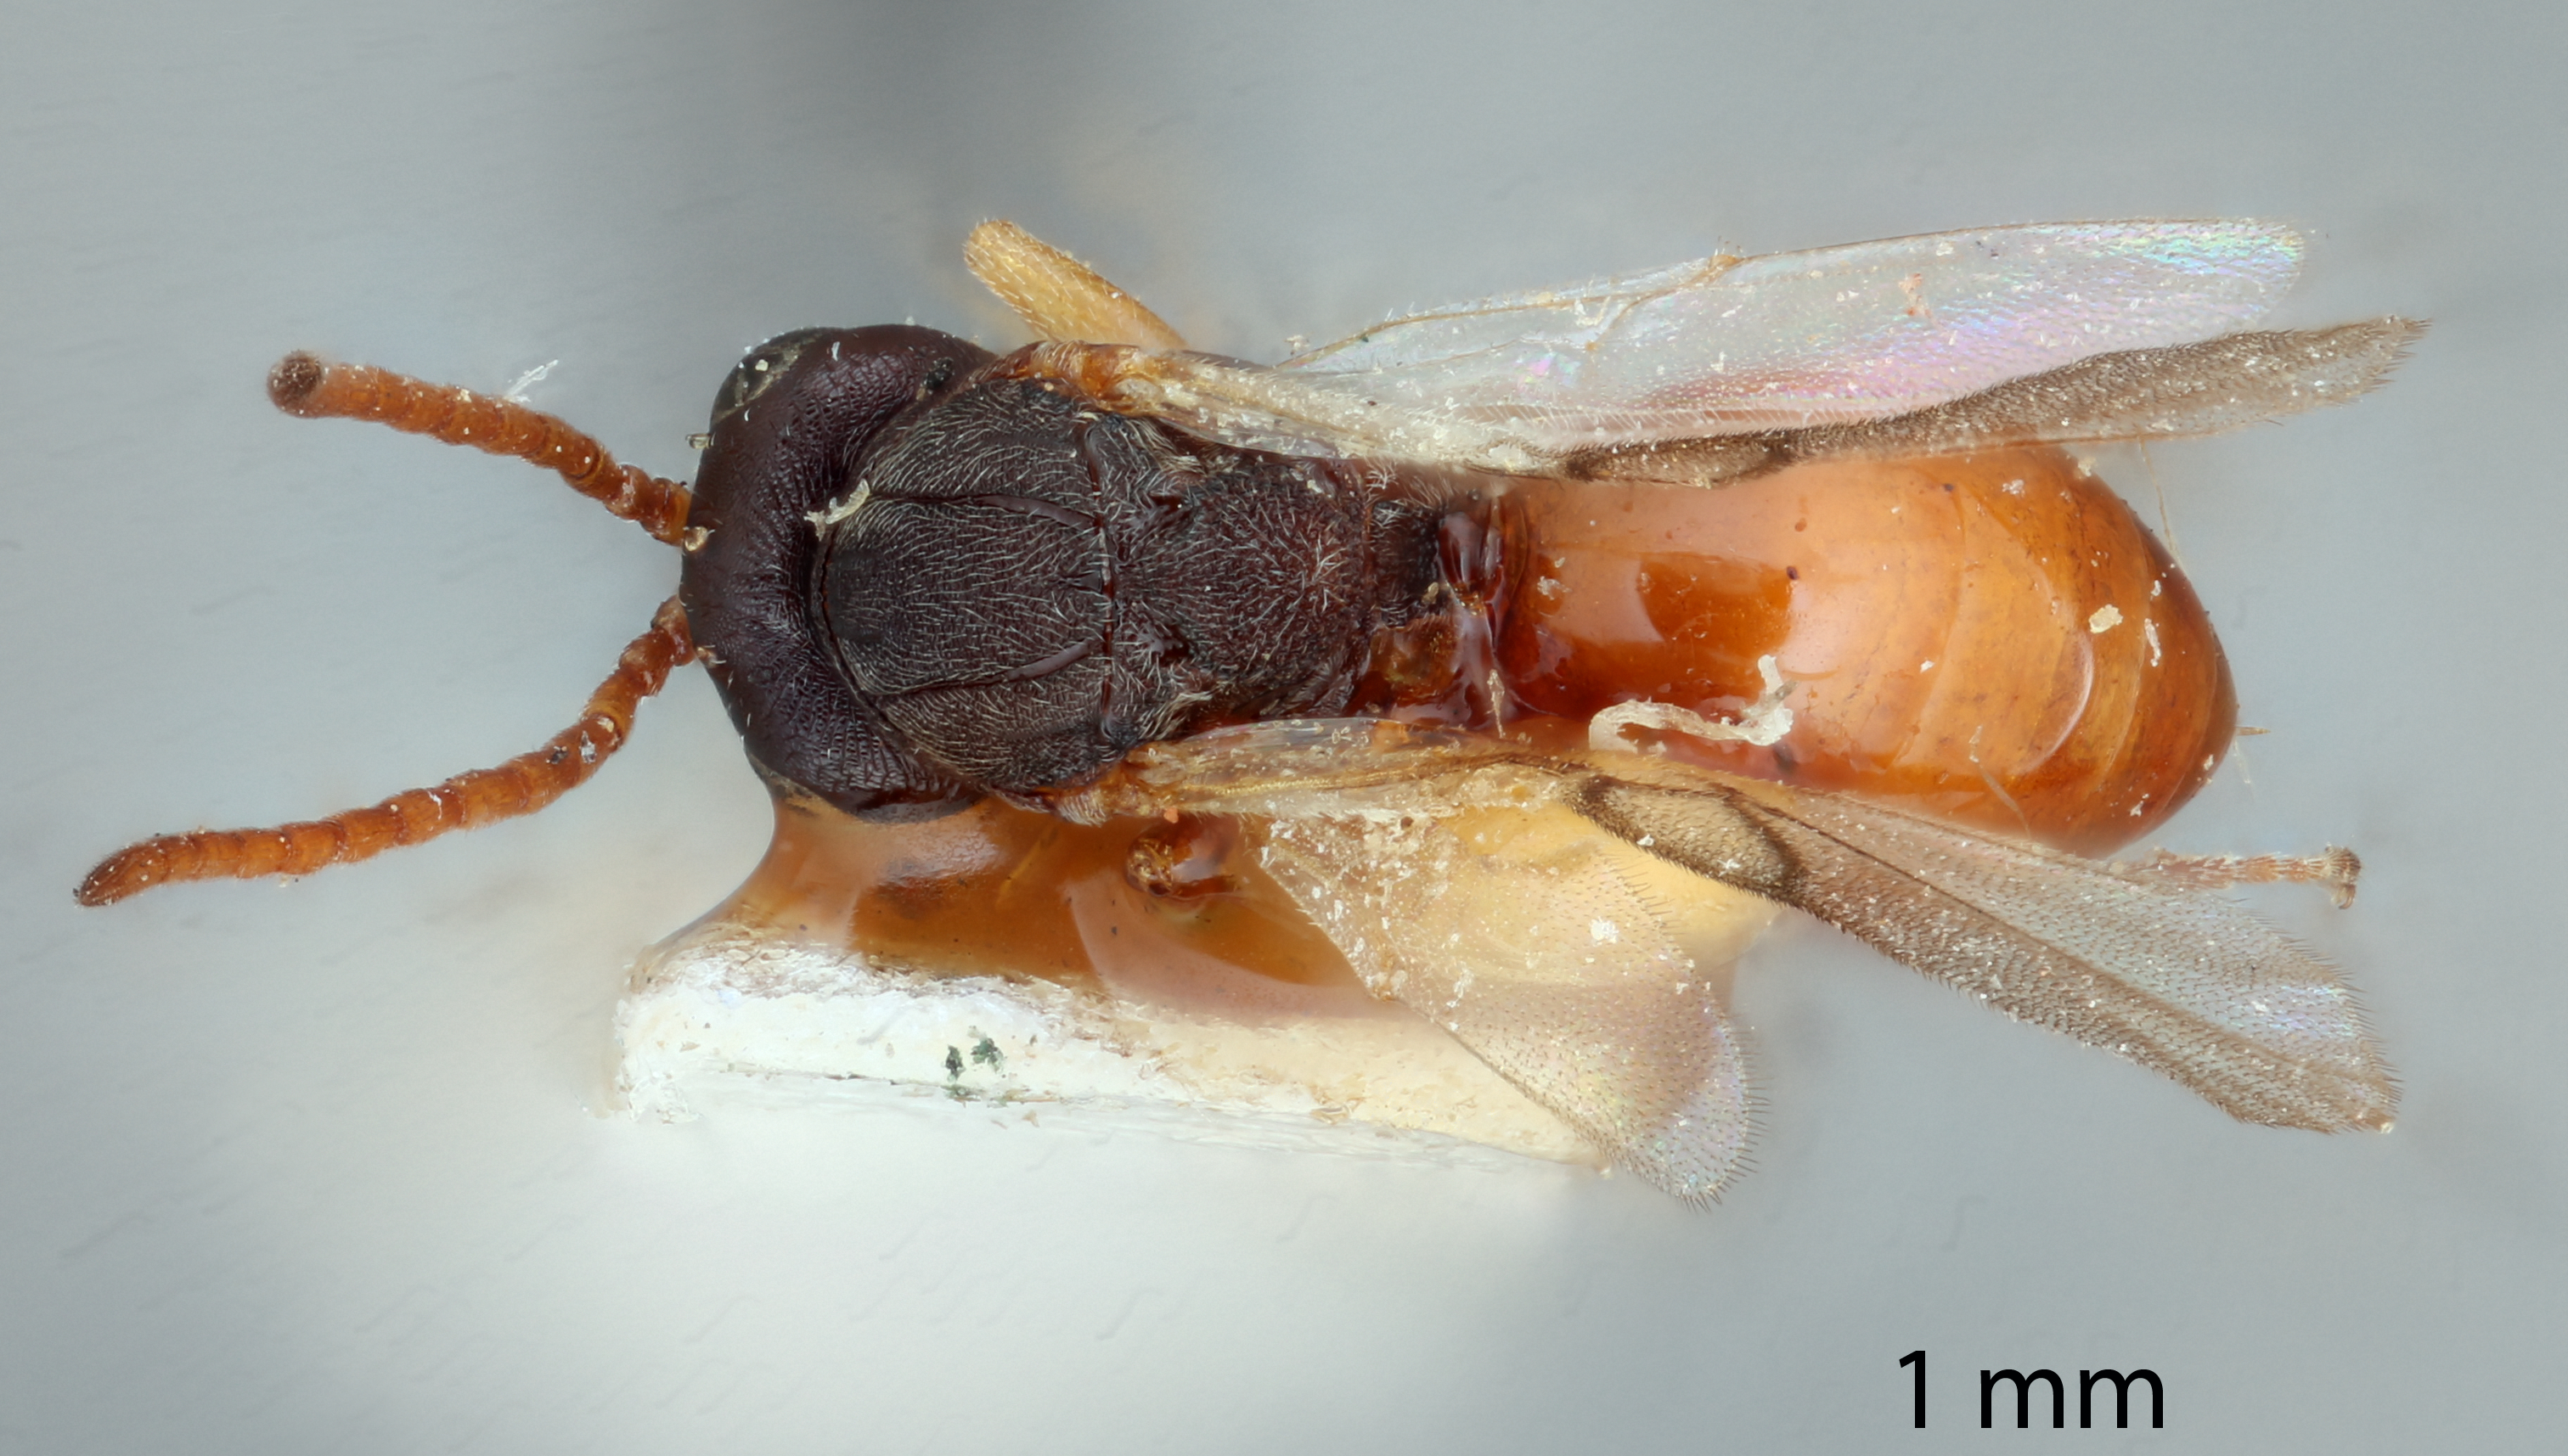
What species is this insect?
Aulax mulgediicola
